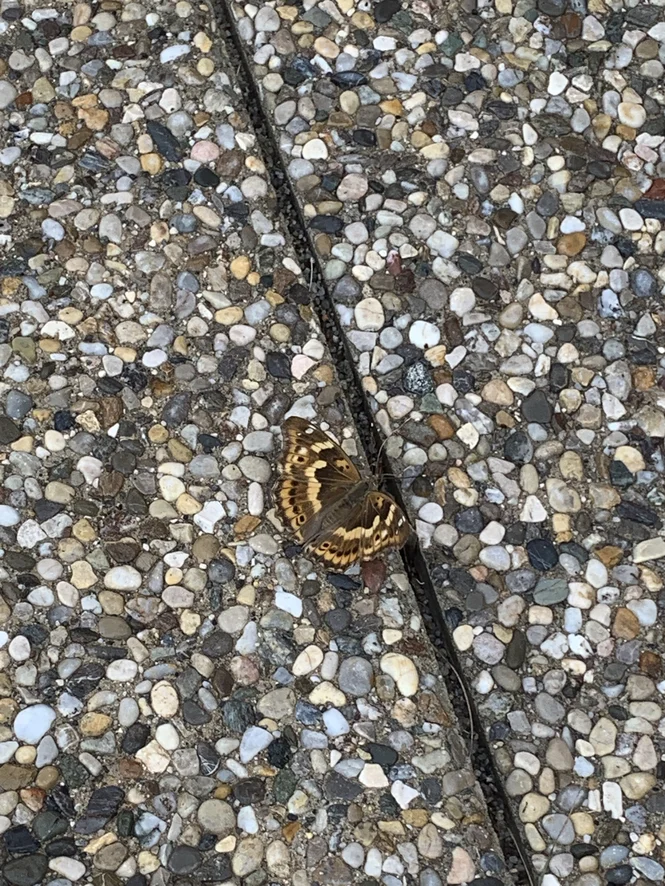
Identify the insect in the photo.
Apatura ilia
